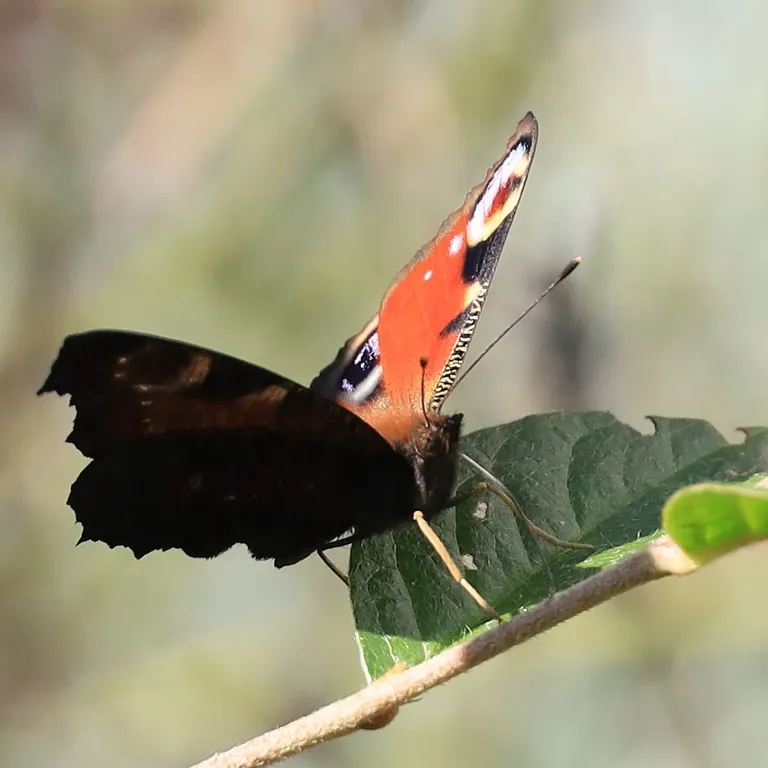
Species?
Aglais io
